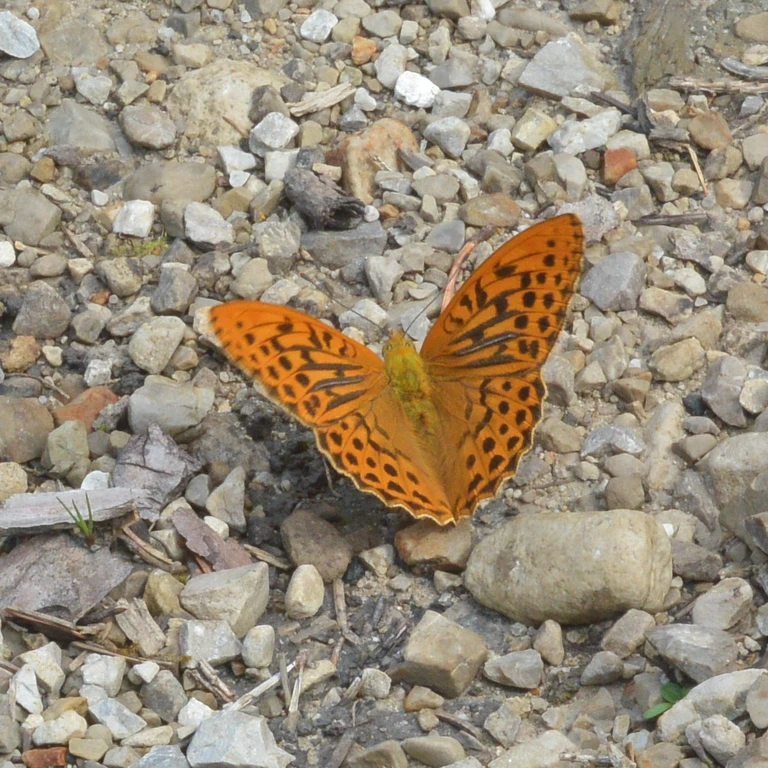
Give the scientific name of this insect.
Argynnis paphia
